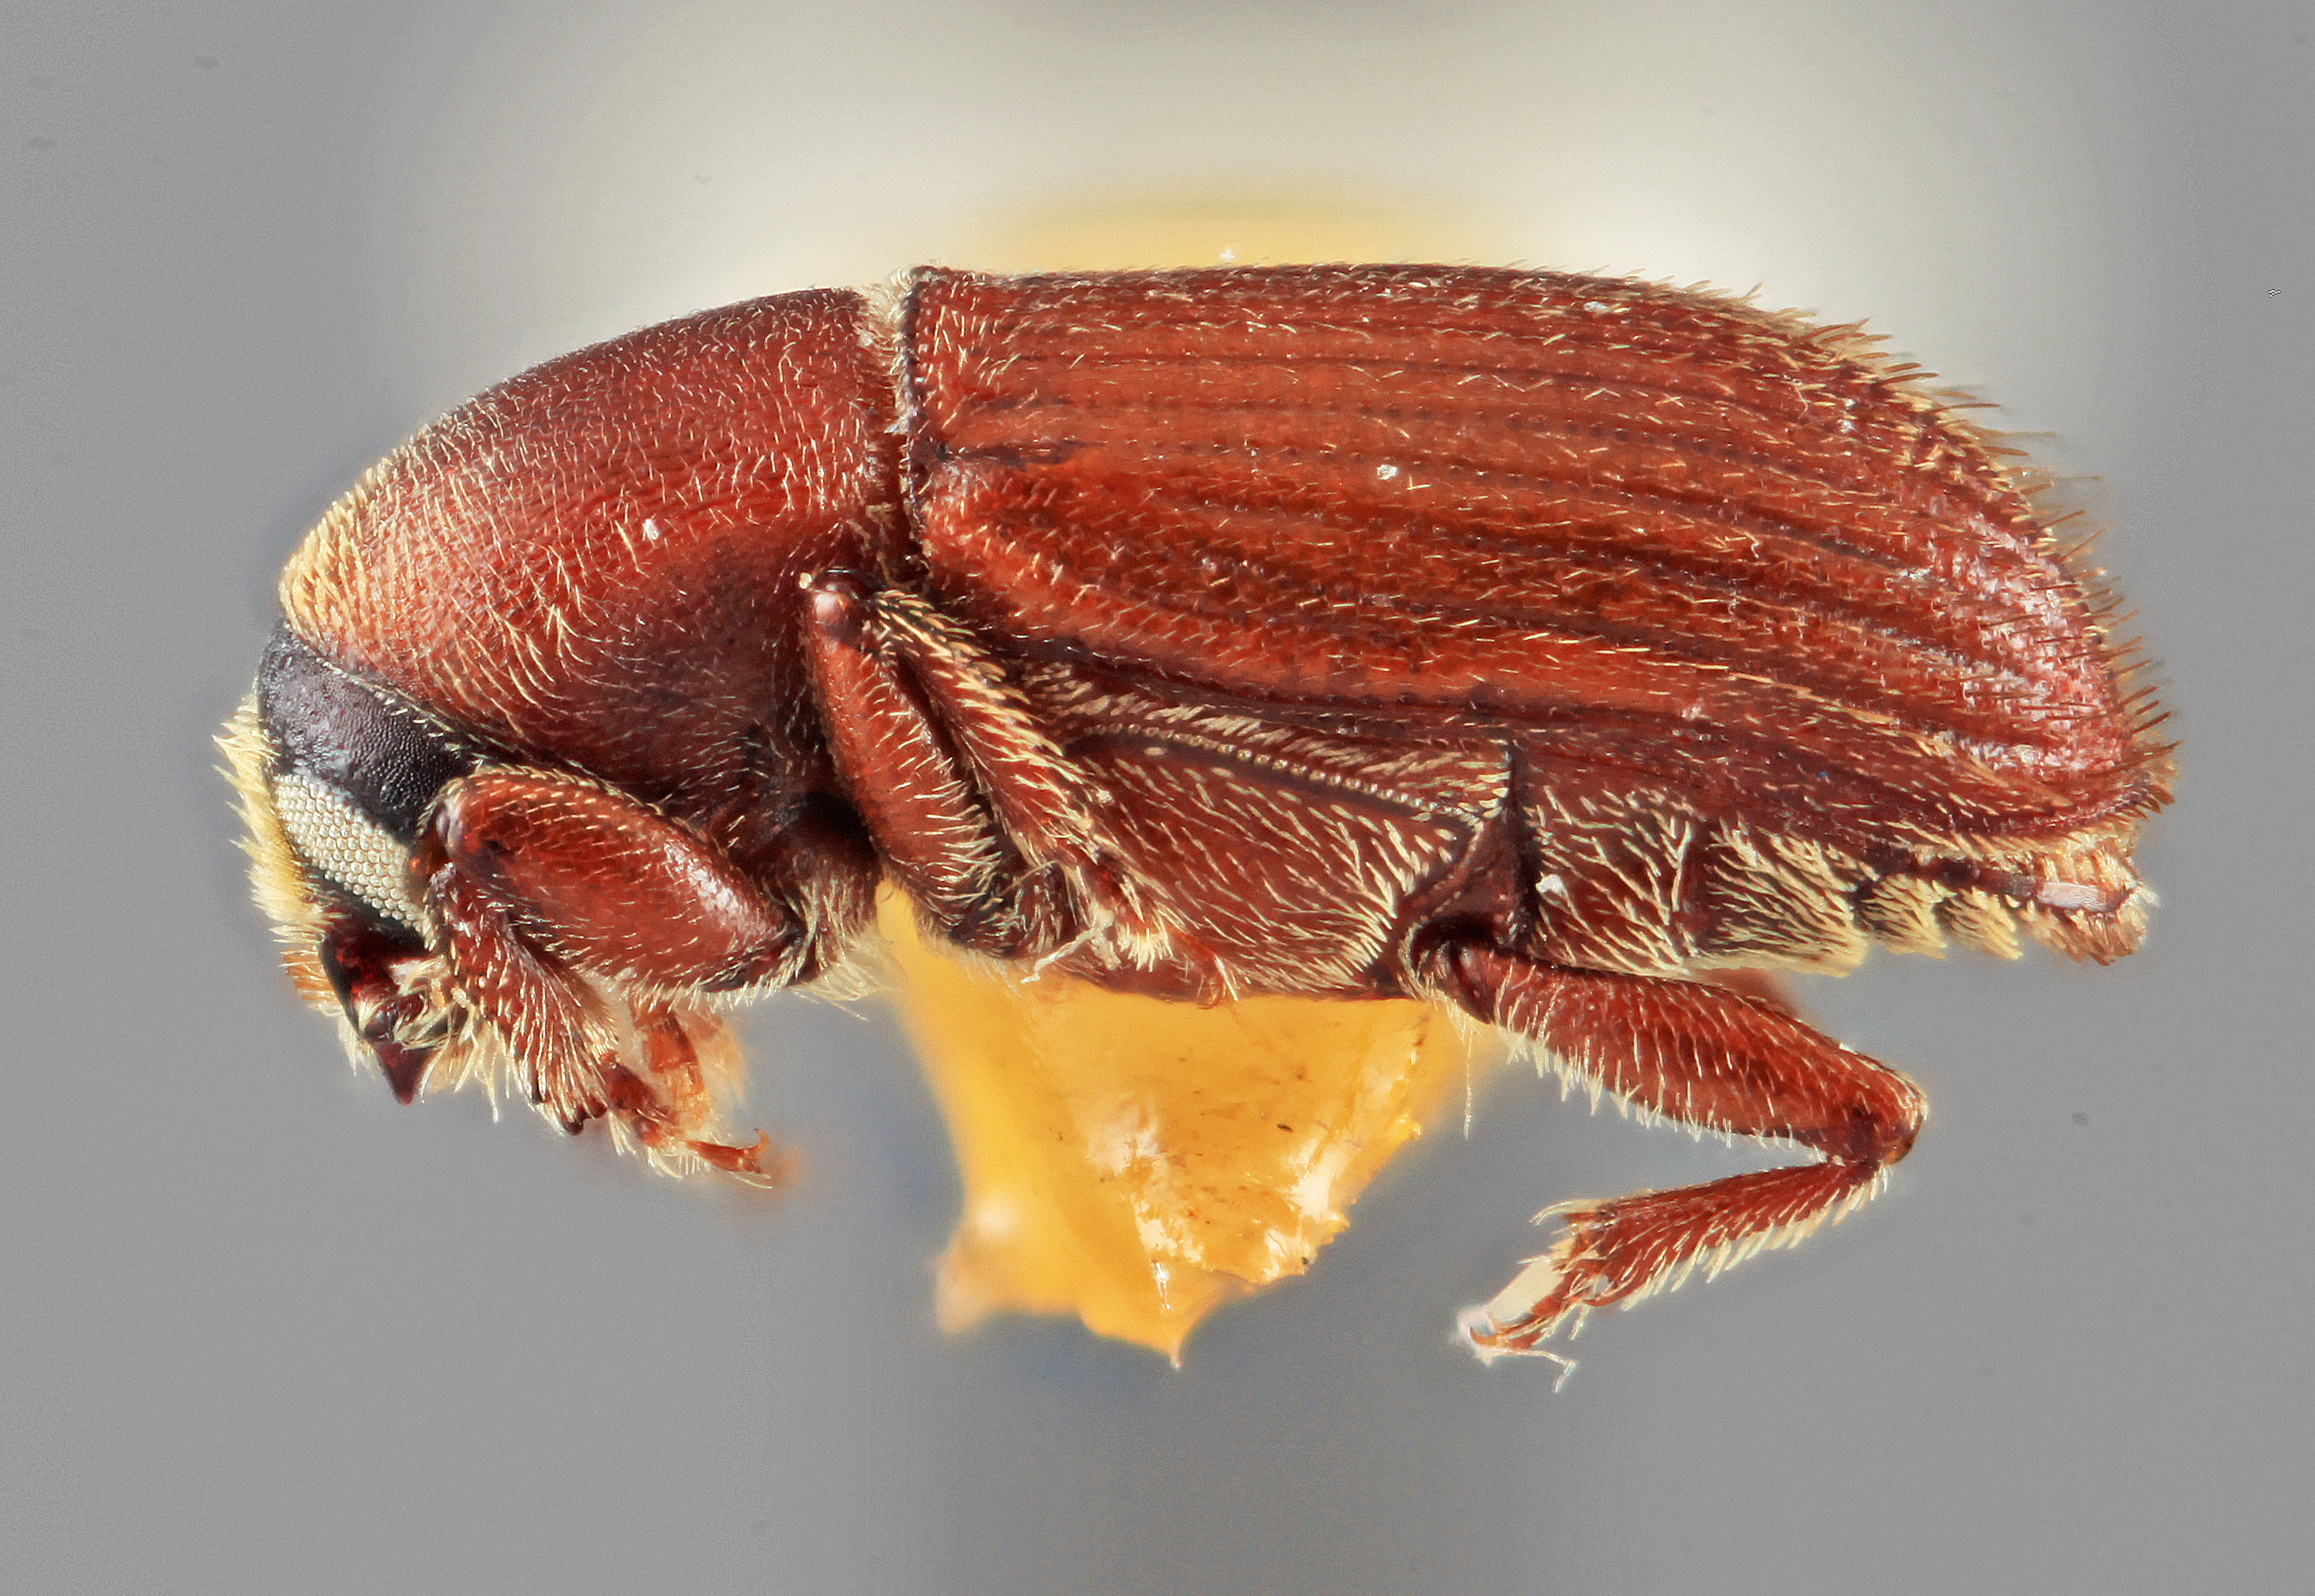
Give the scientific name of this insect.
Cnesinus carinatus
